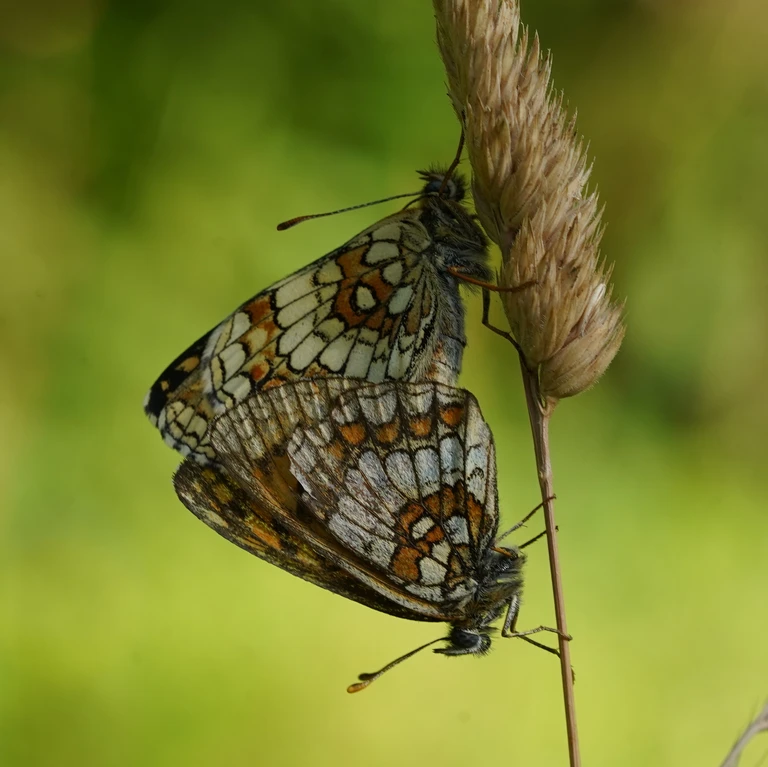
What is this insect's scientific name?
Melitaea athalia
